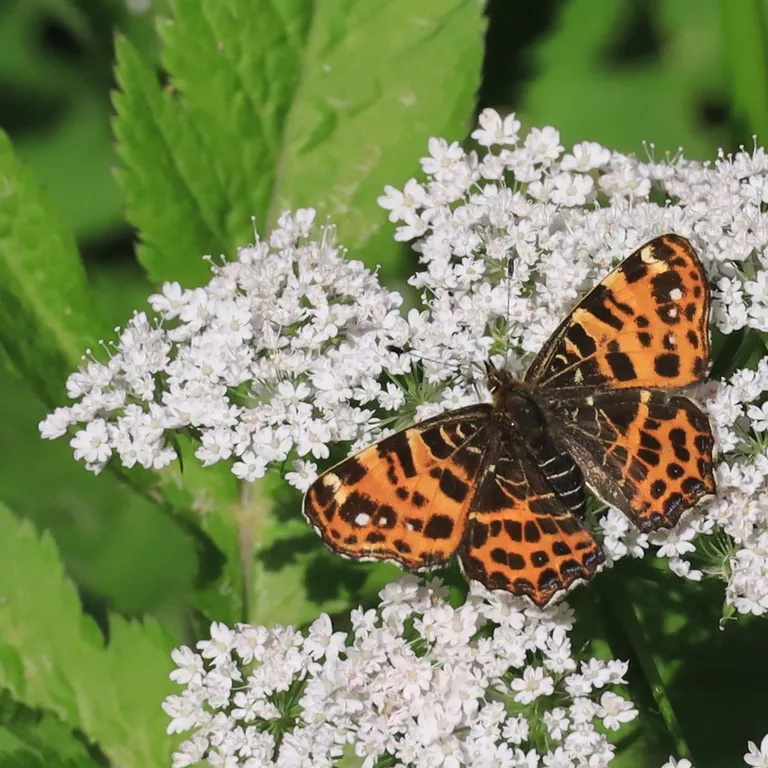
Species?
Araschnia levana
